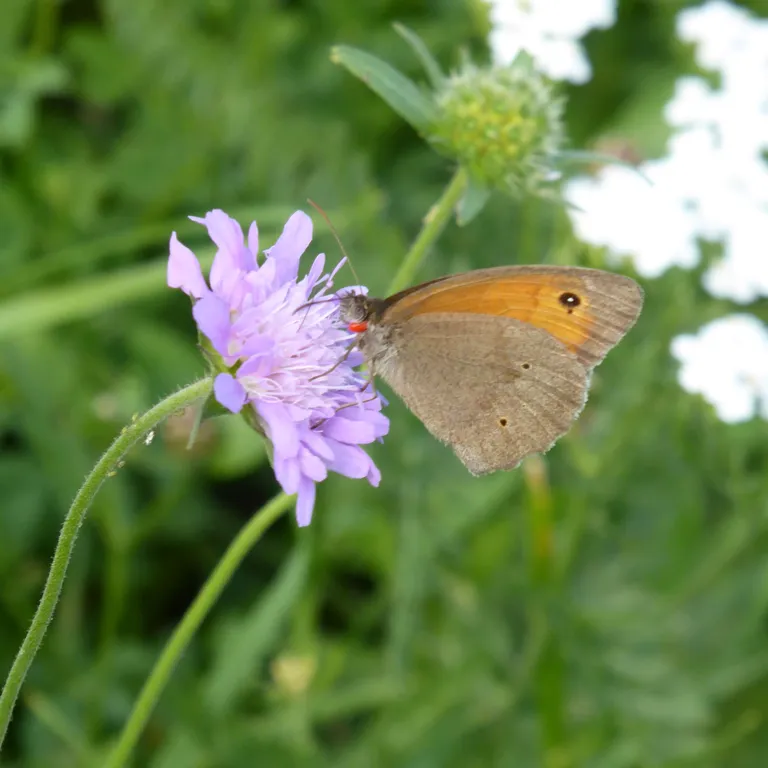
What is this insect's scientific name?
Maniola jurtina
